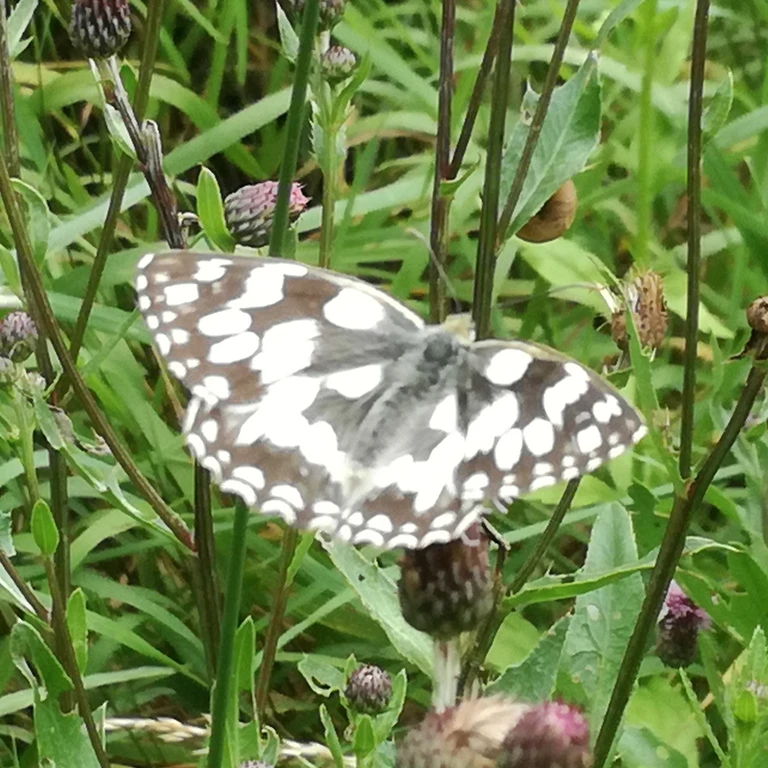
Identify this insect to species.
Melanargia galathea
